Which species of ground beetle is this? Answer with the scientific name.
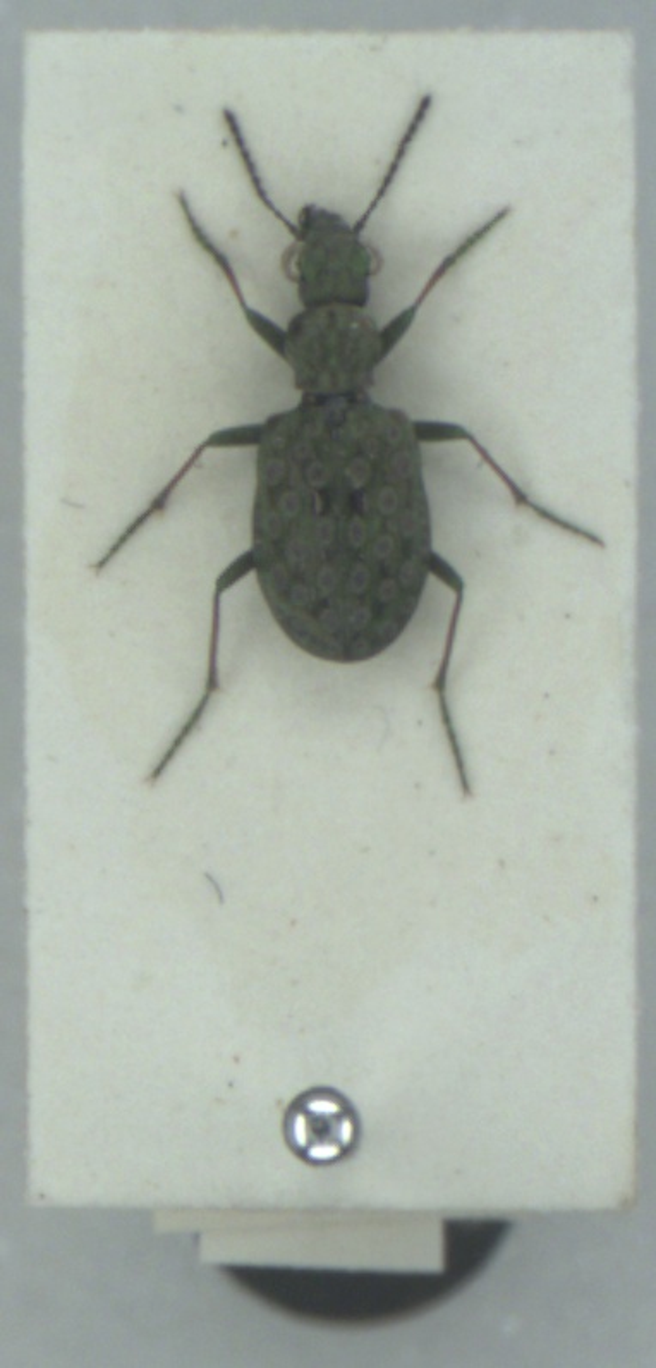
Elaphrus riparius
